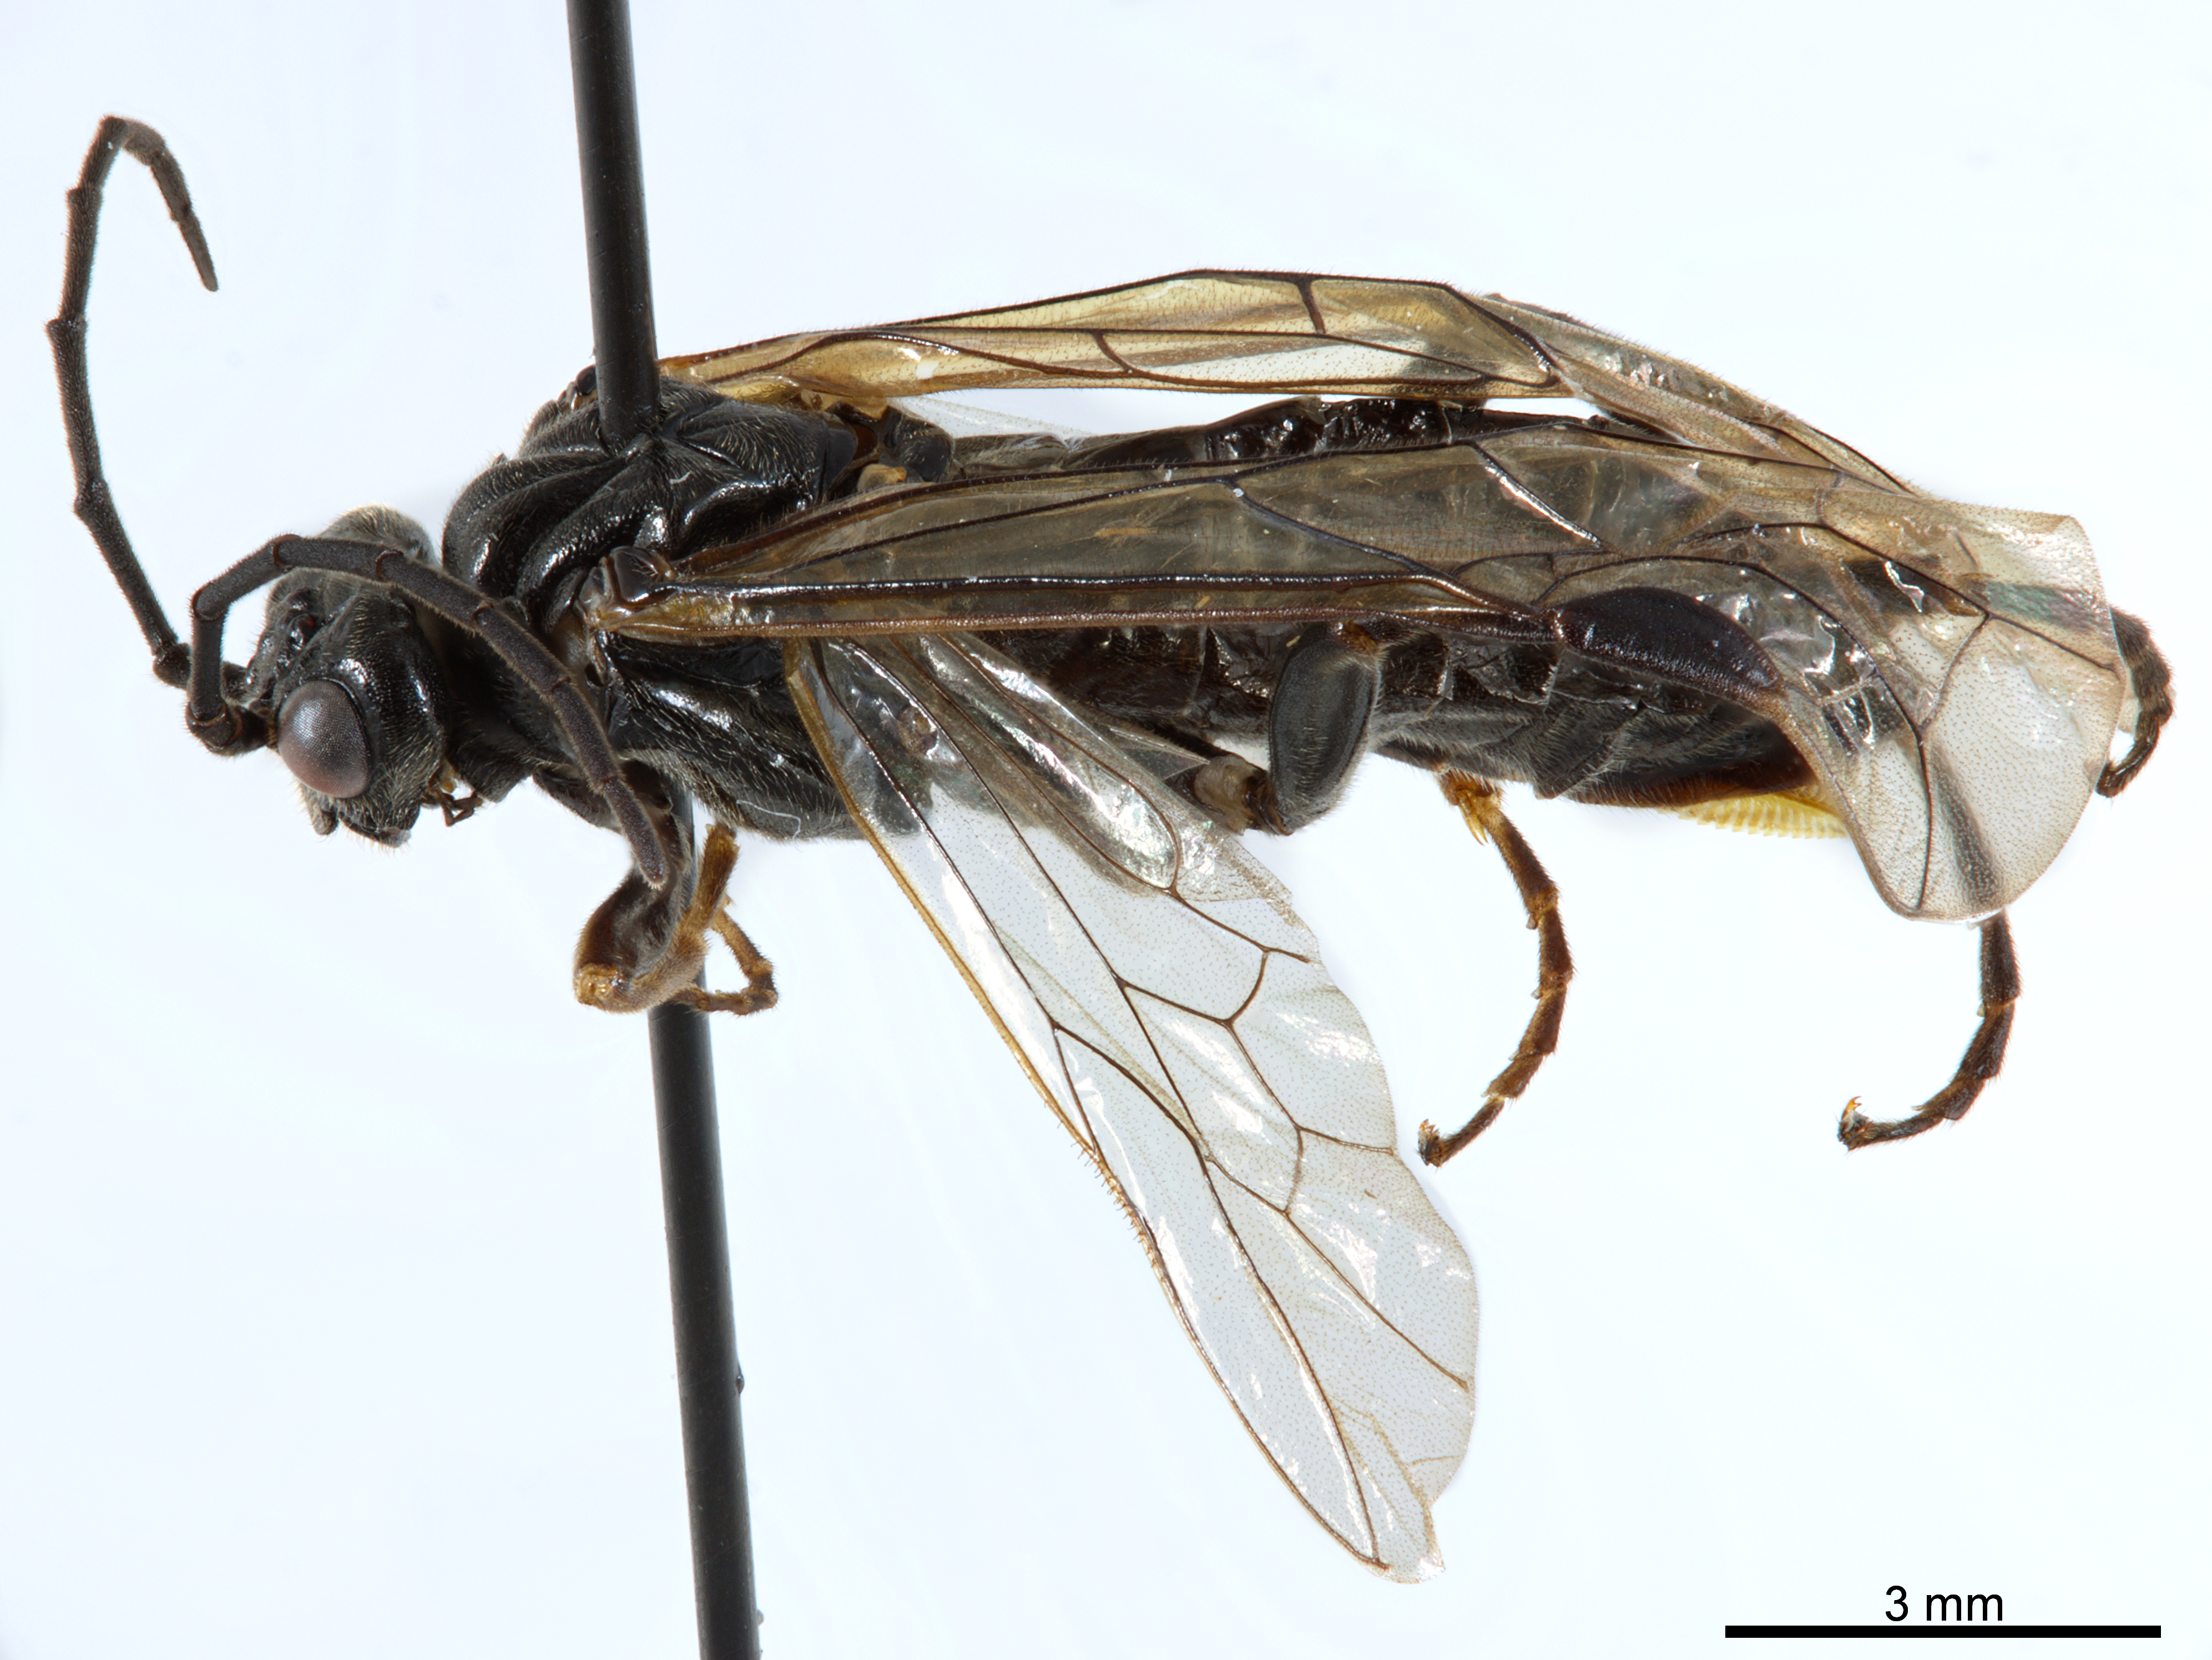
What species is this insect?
Empronus obsoletus
